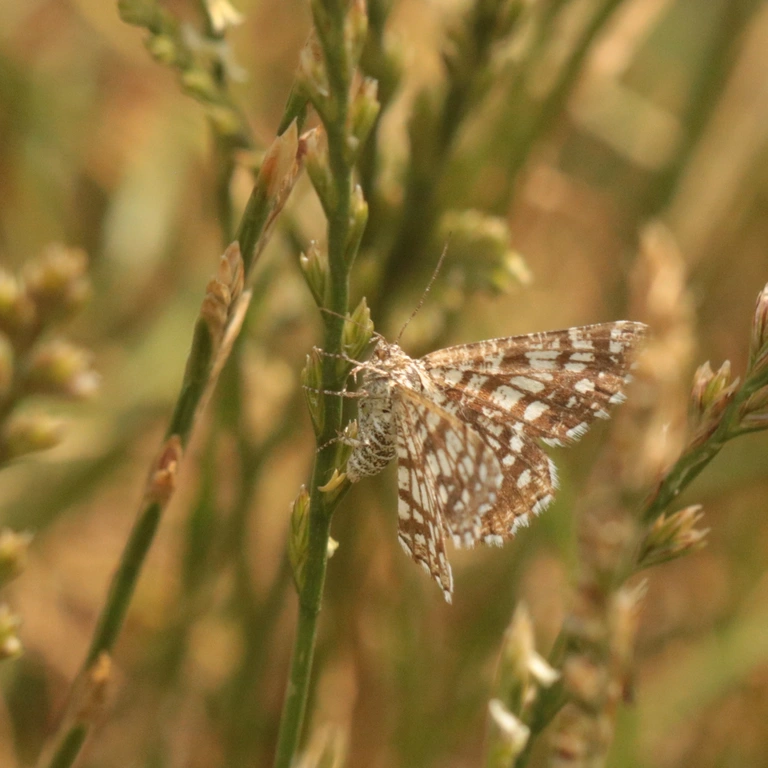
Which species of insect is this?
Chiasmia clathrata
